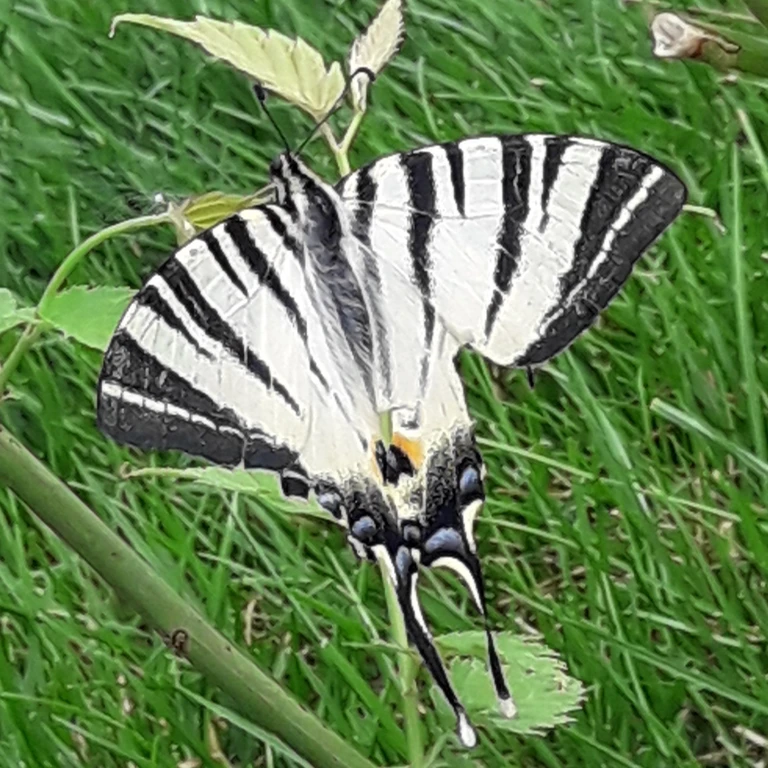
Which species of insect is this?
Iphiclides podalirius
